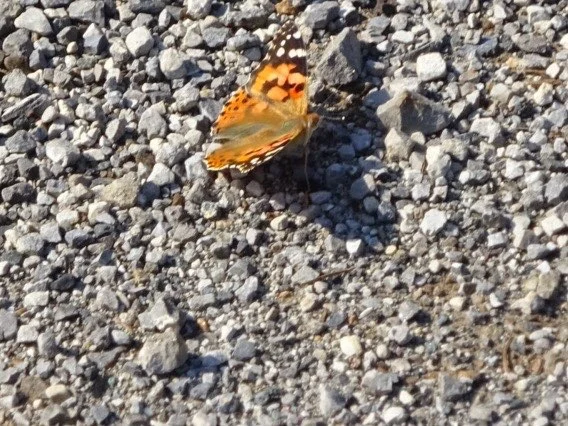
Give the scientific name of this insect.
Vanessa cardui
